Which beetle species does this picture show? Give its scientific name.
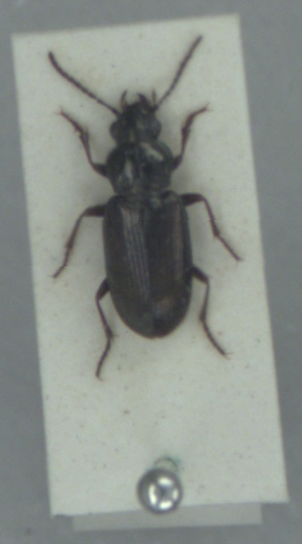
Pogonus littoralis
